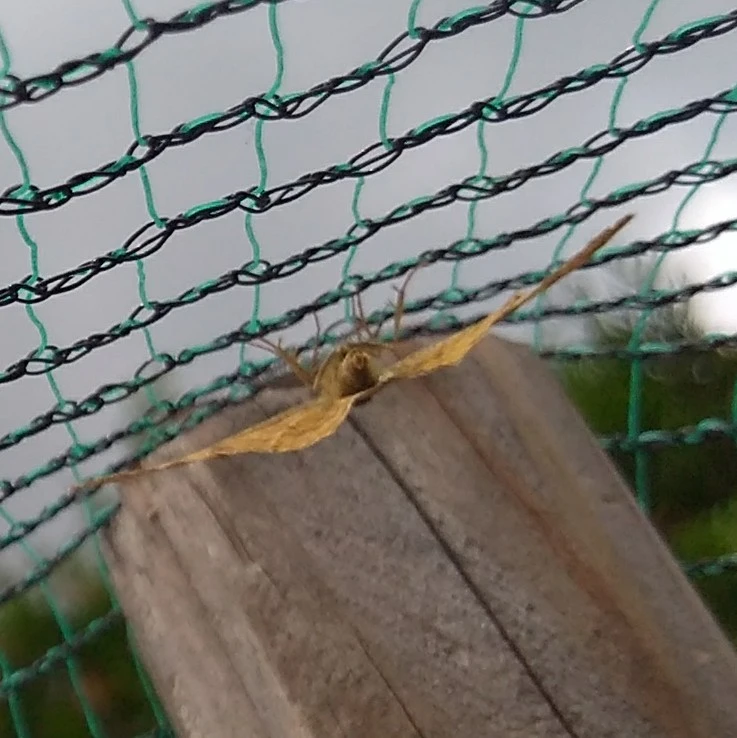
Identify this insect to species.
Ematurga atomaria
